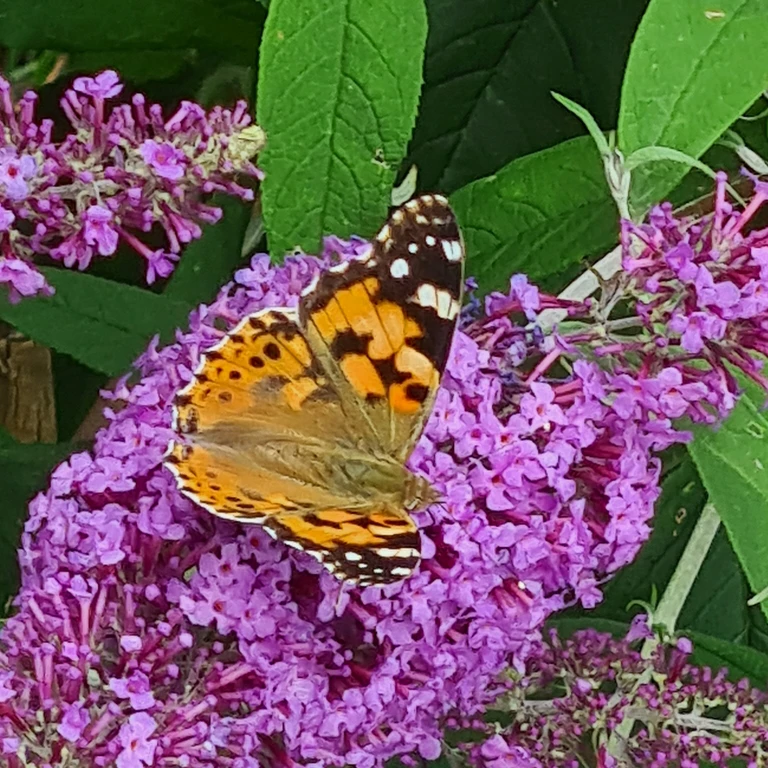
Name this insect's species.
Vanessa cardui
